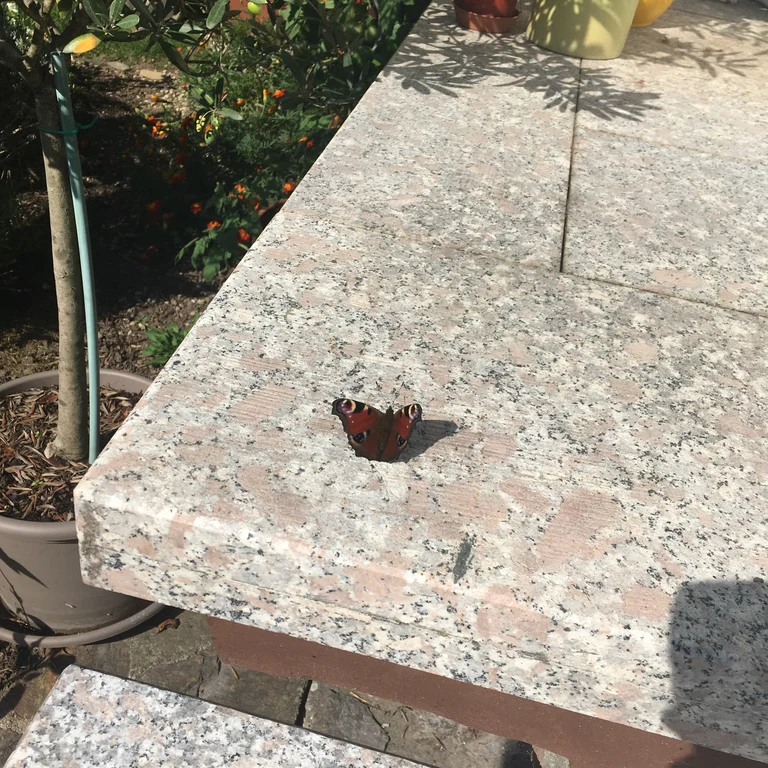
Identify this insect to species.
Aglais io
